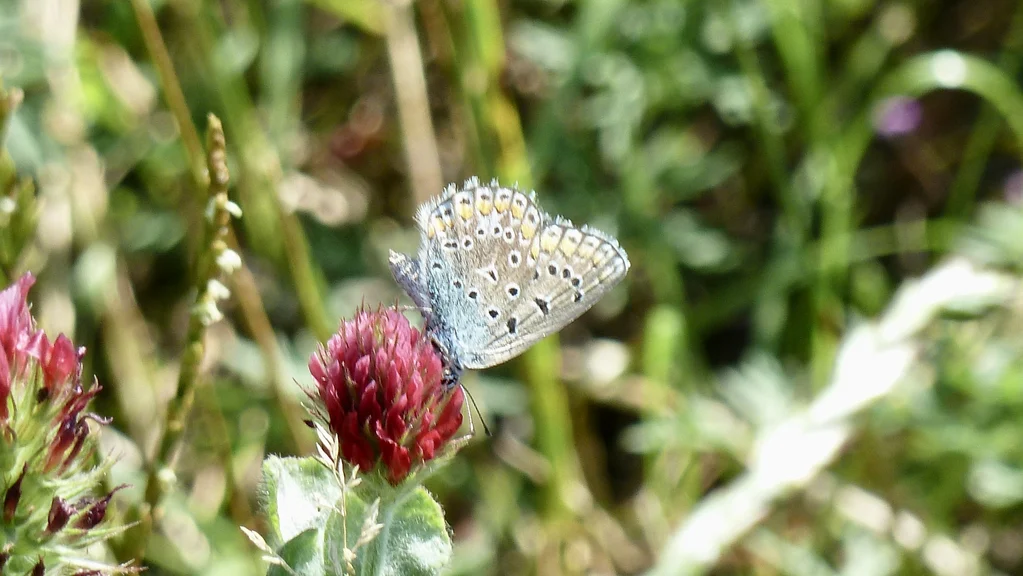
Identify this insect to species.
Polyommatus icarus
